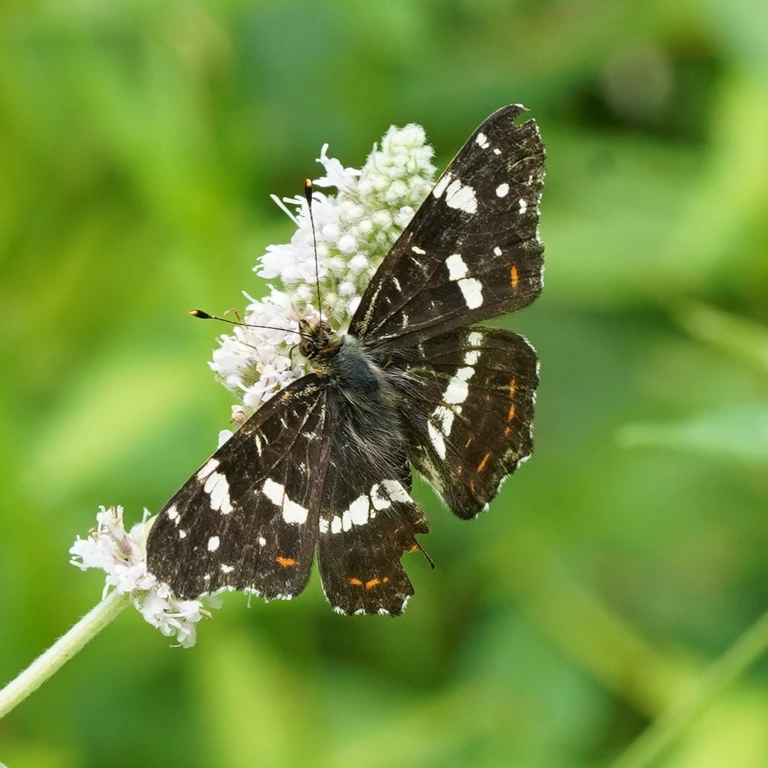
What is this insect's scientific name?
Araschnia levana
